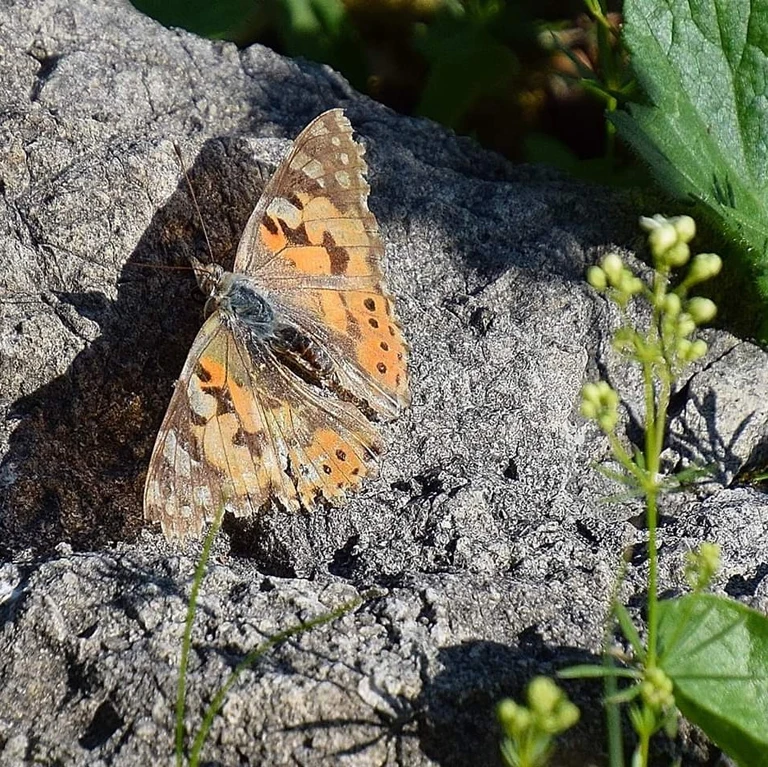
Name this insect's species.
Vanessa cardui
